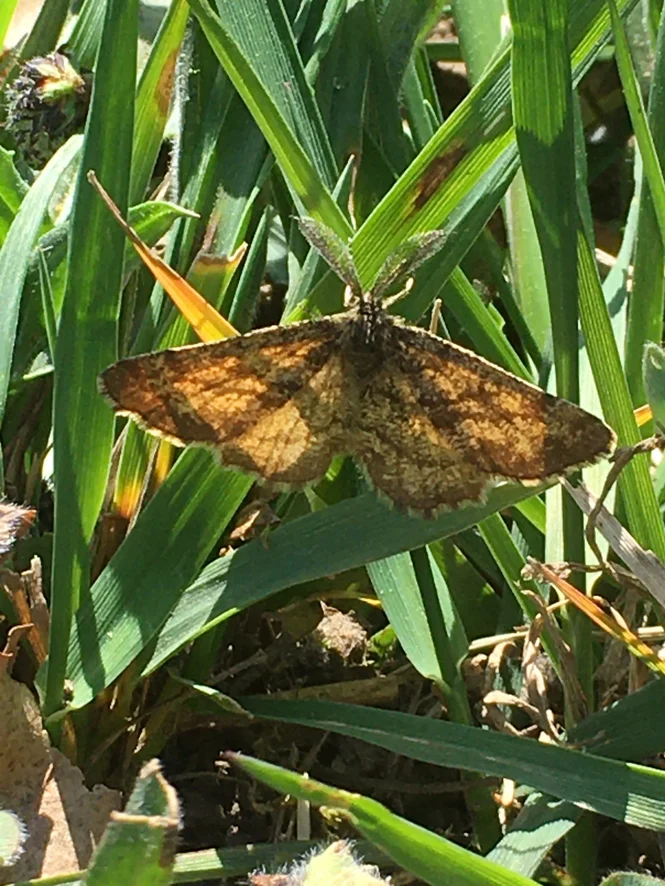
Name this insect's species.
Ematurga atomaria
